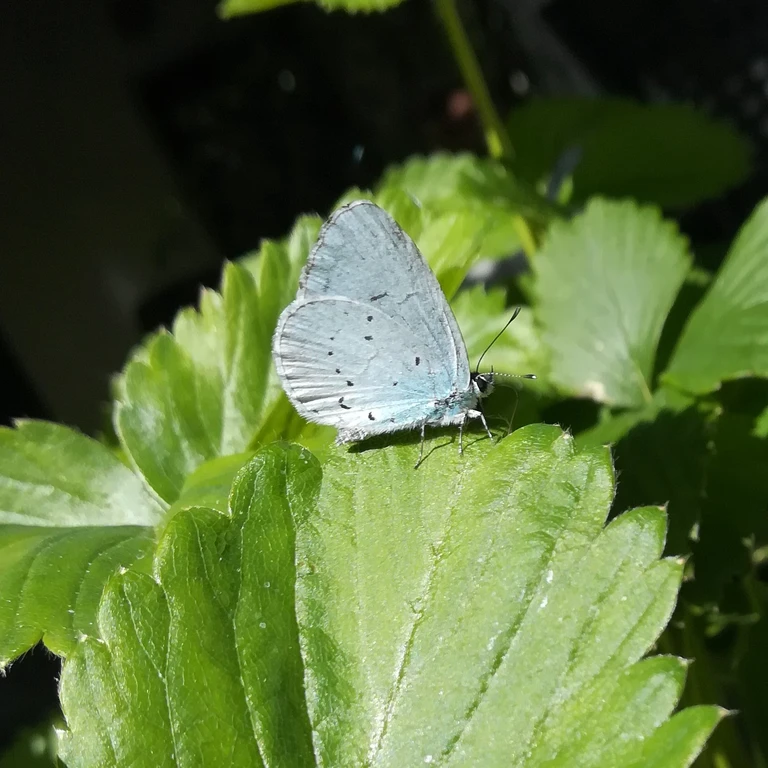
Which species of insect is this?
Celastrina argiolus
